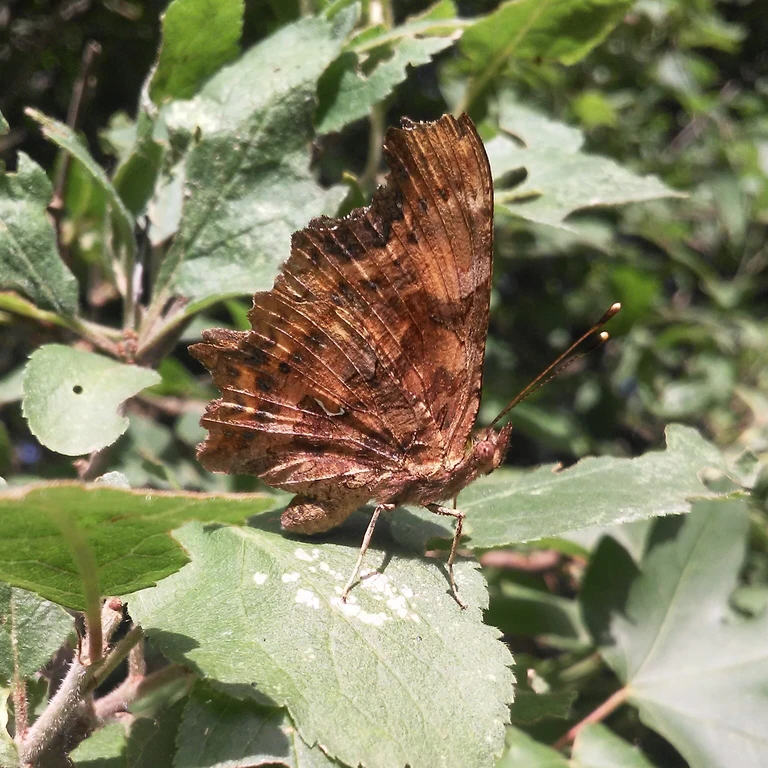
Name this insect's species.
Polygonia c-album
